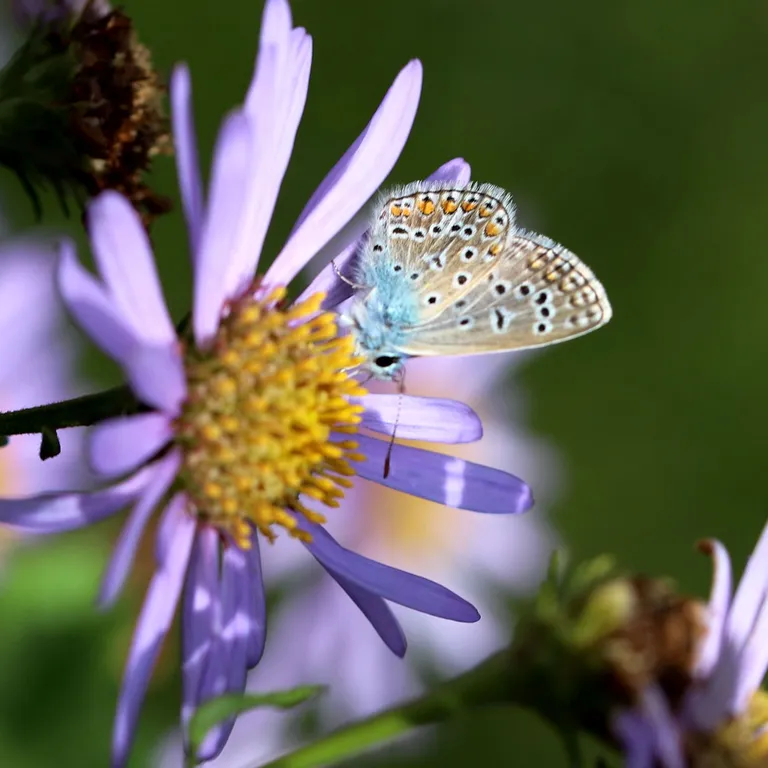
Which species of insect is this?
Polyommatus icarus
